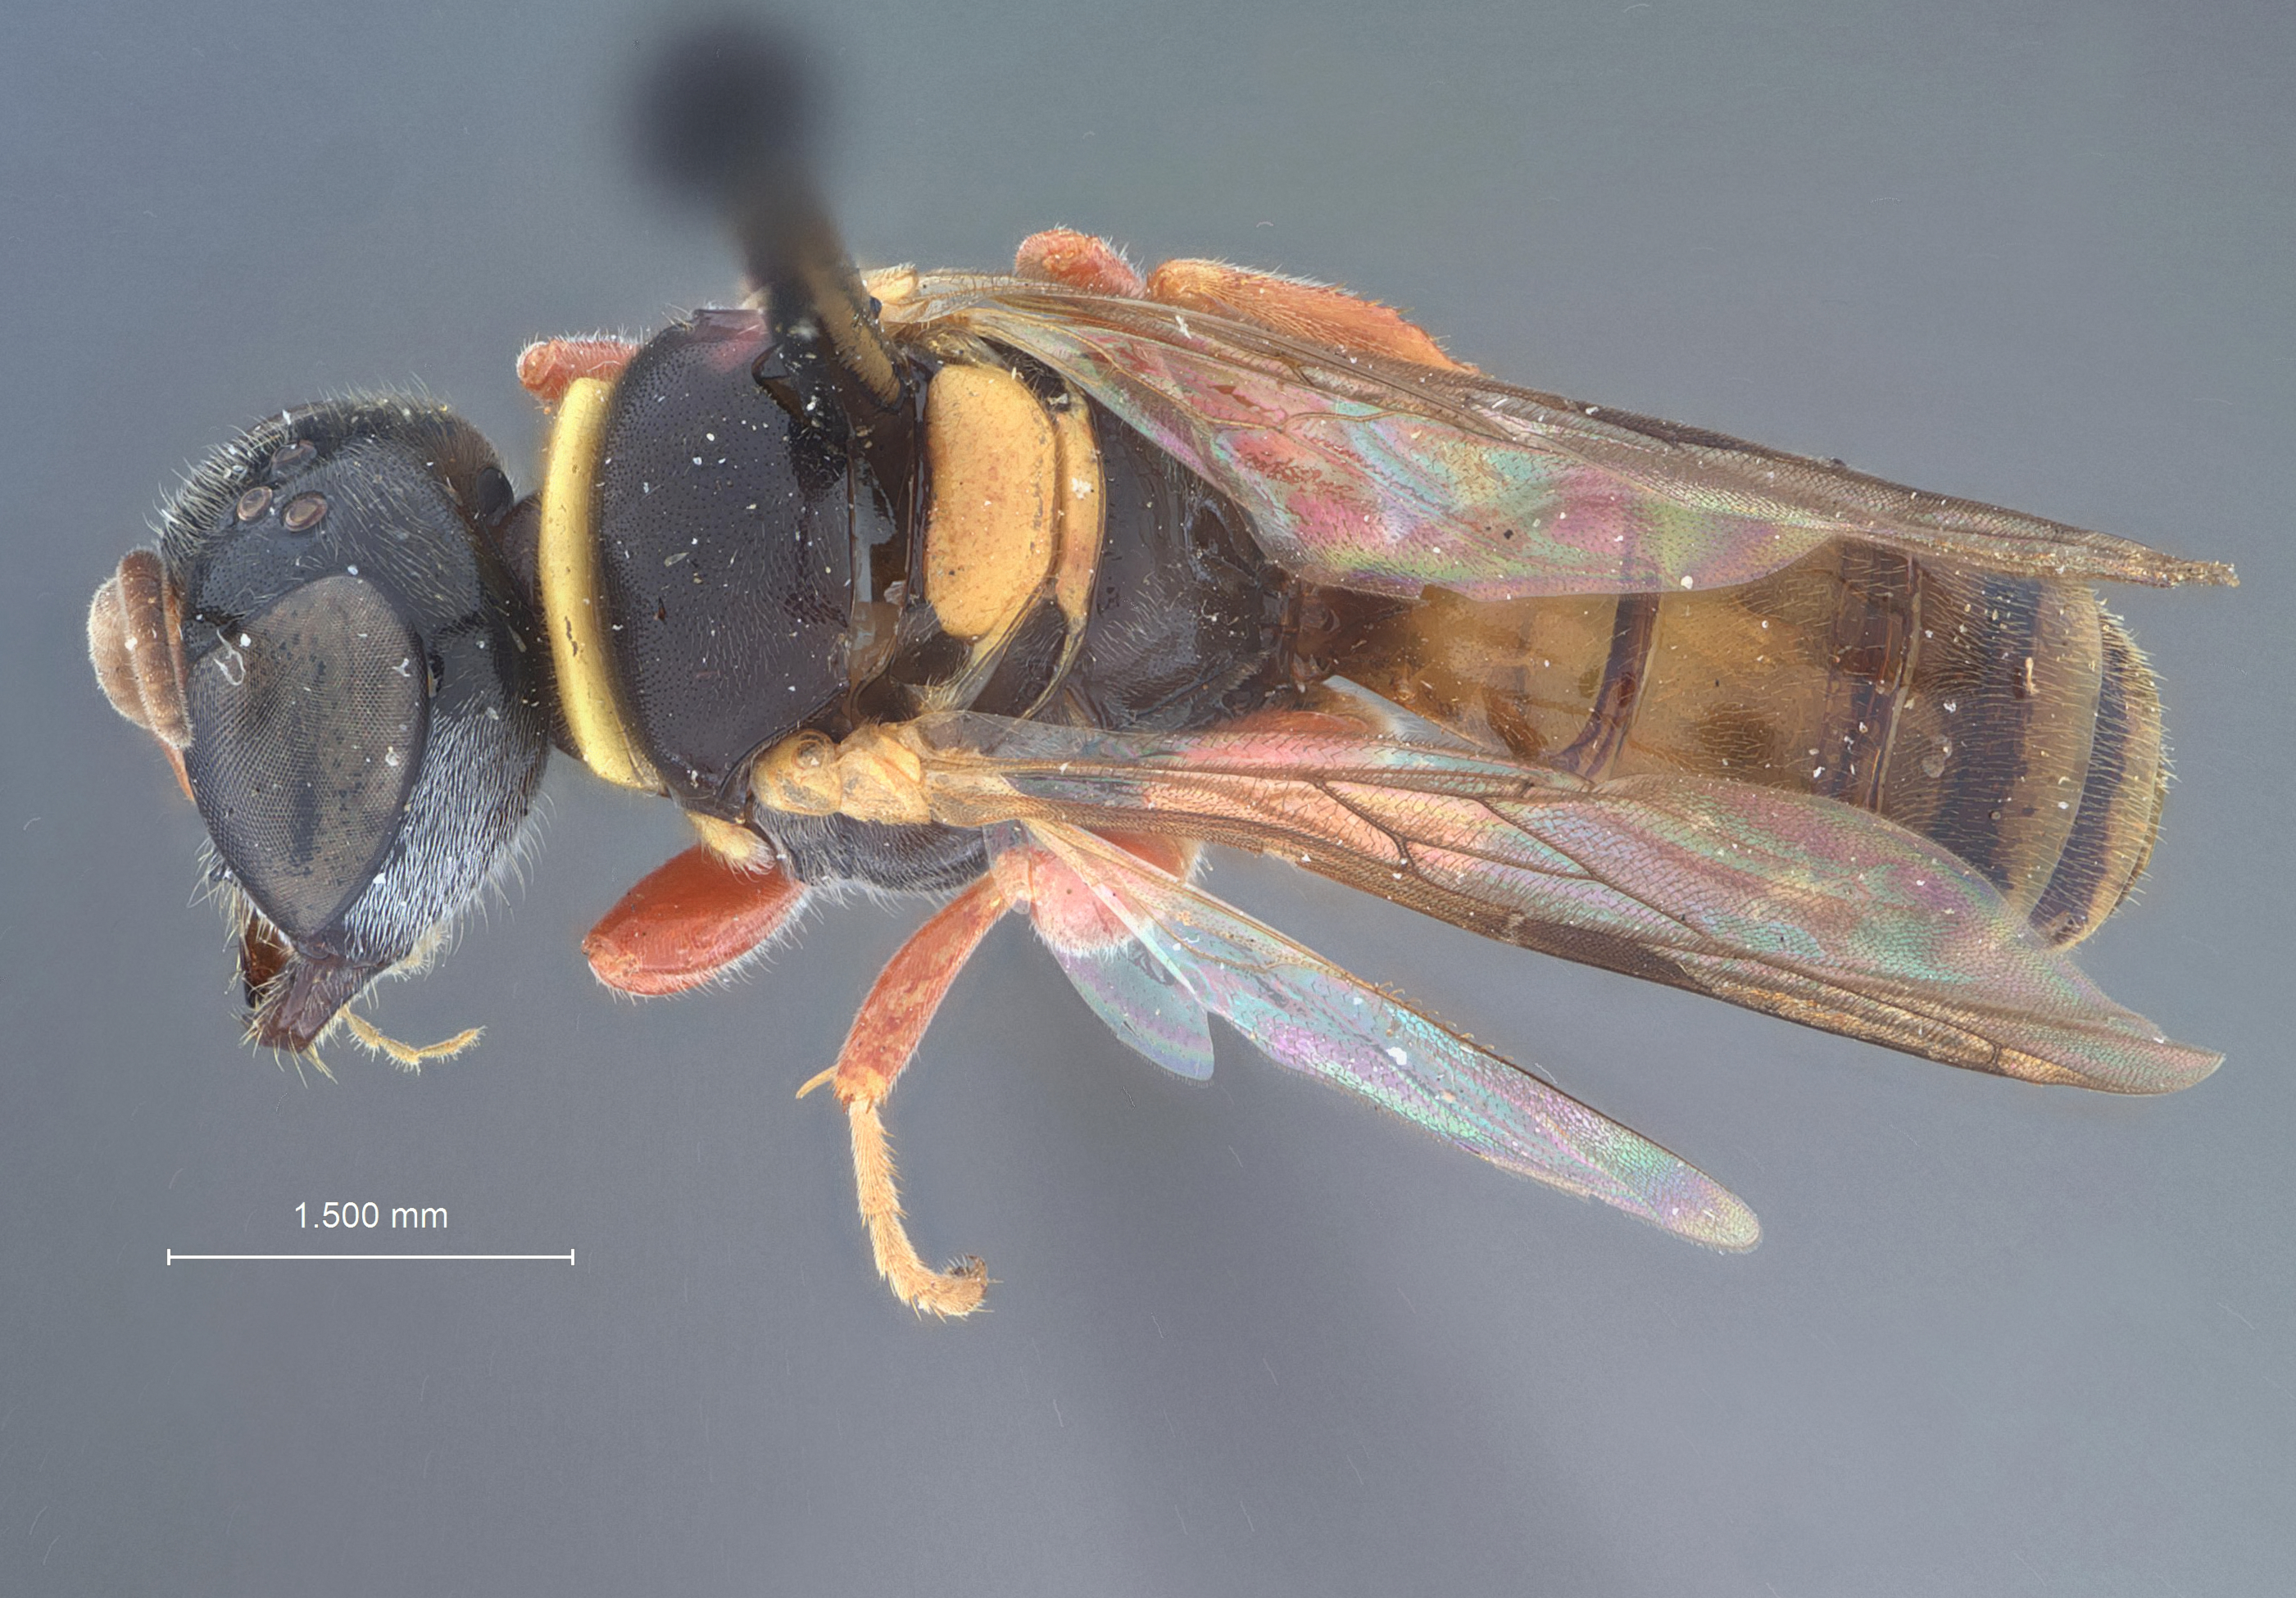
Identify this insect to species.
Piyuma butuana
